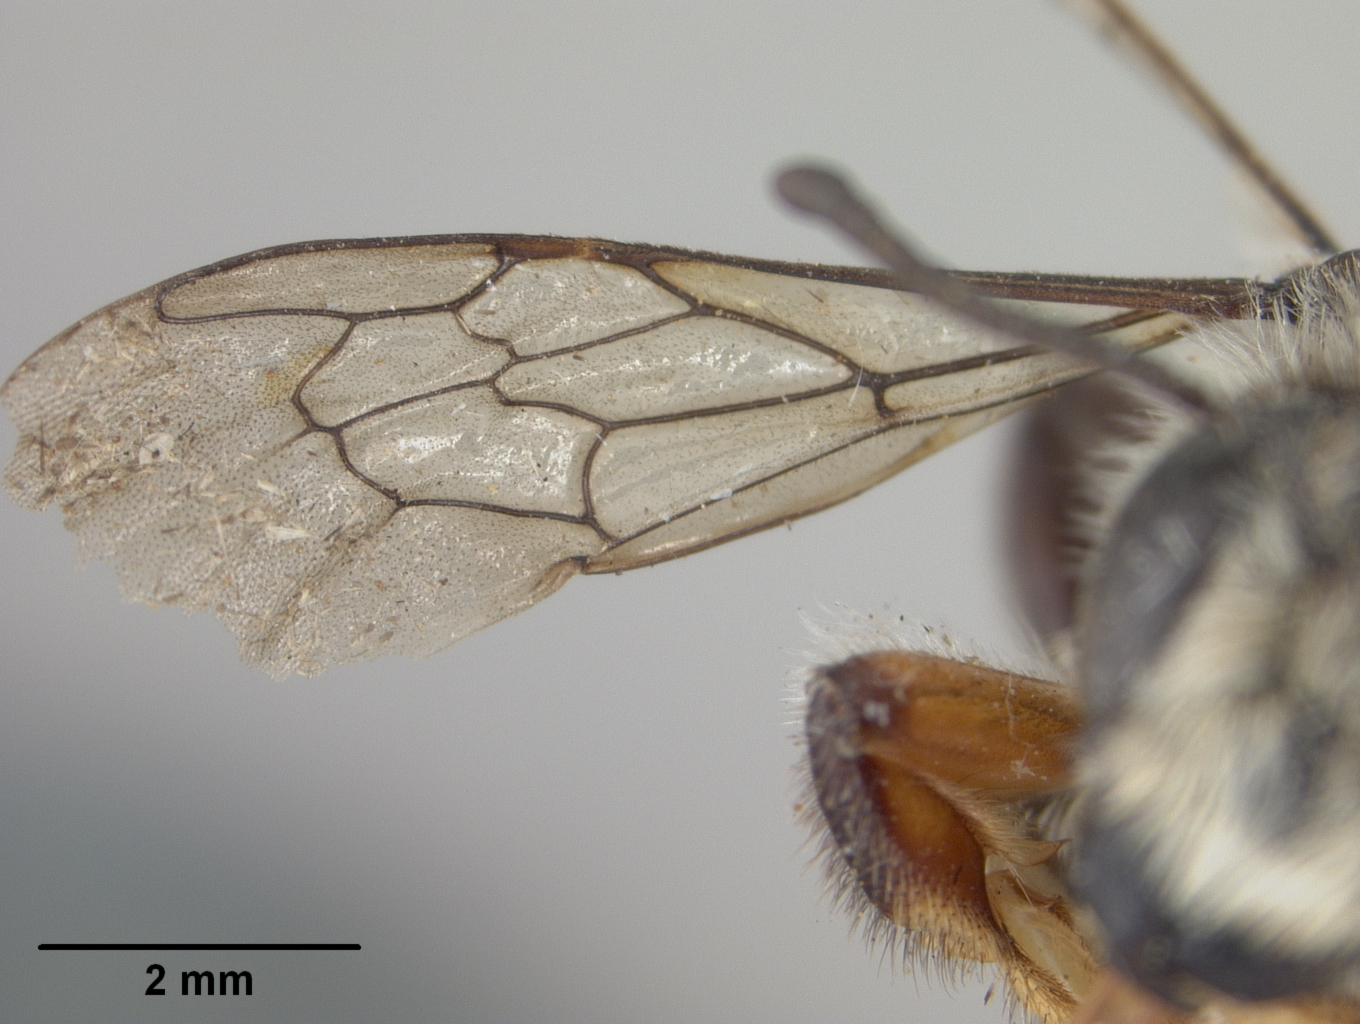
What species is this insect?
Megachile calogaster
